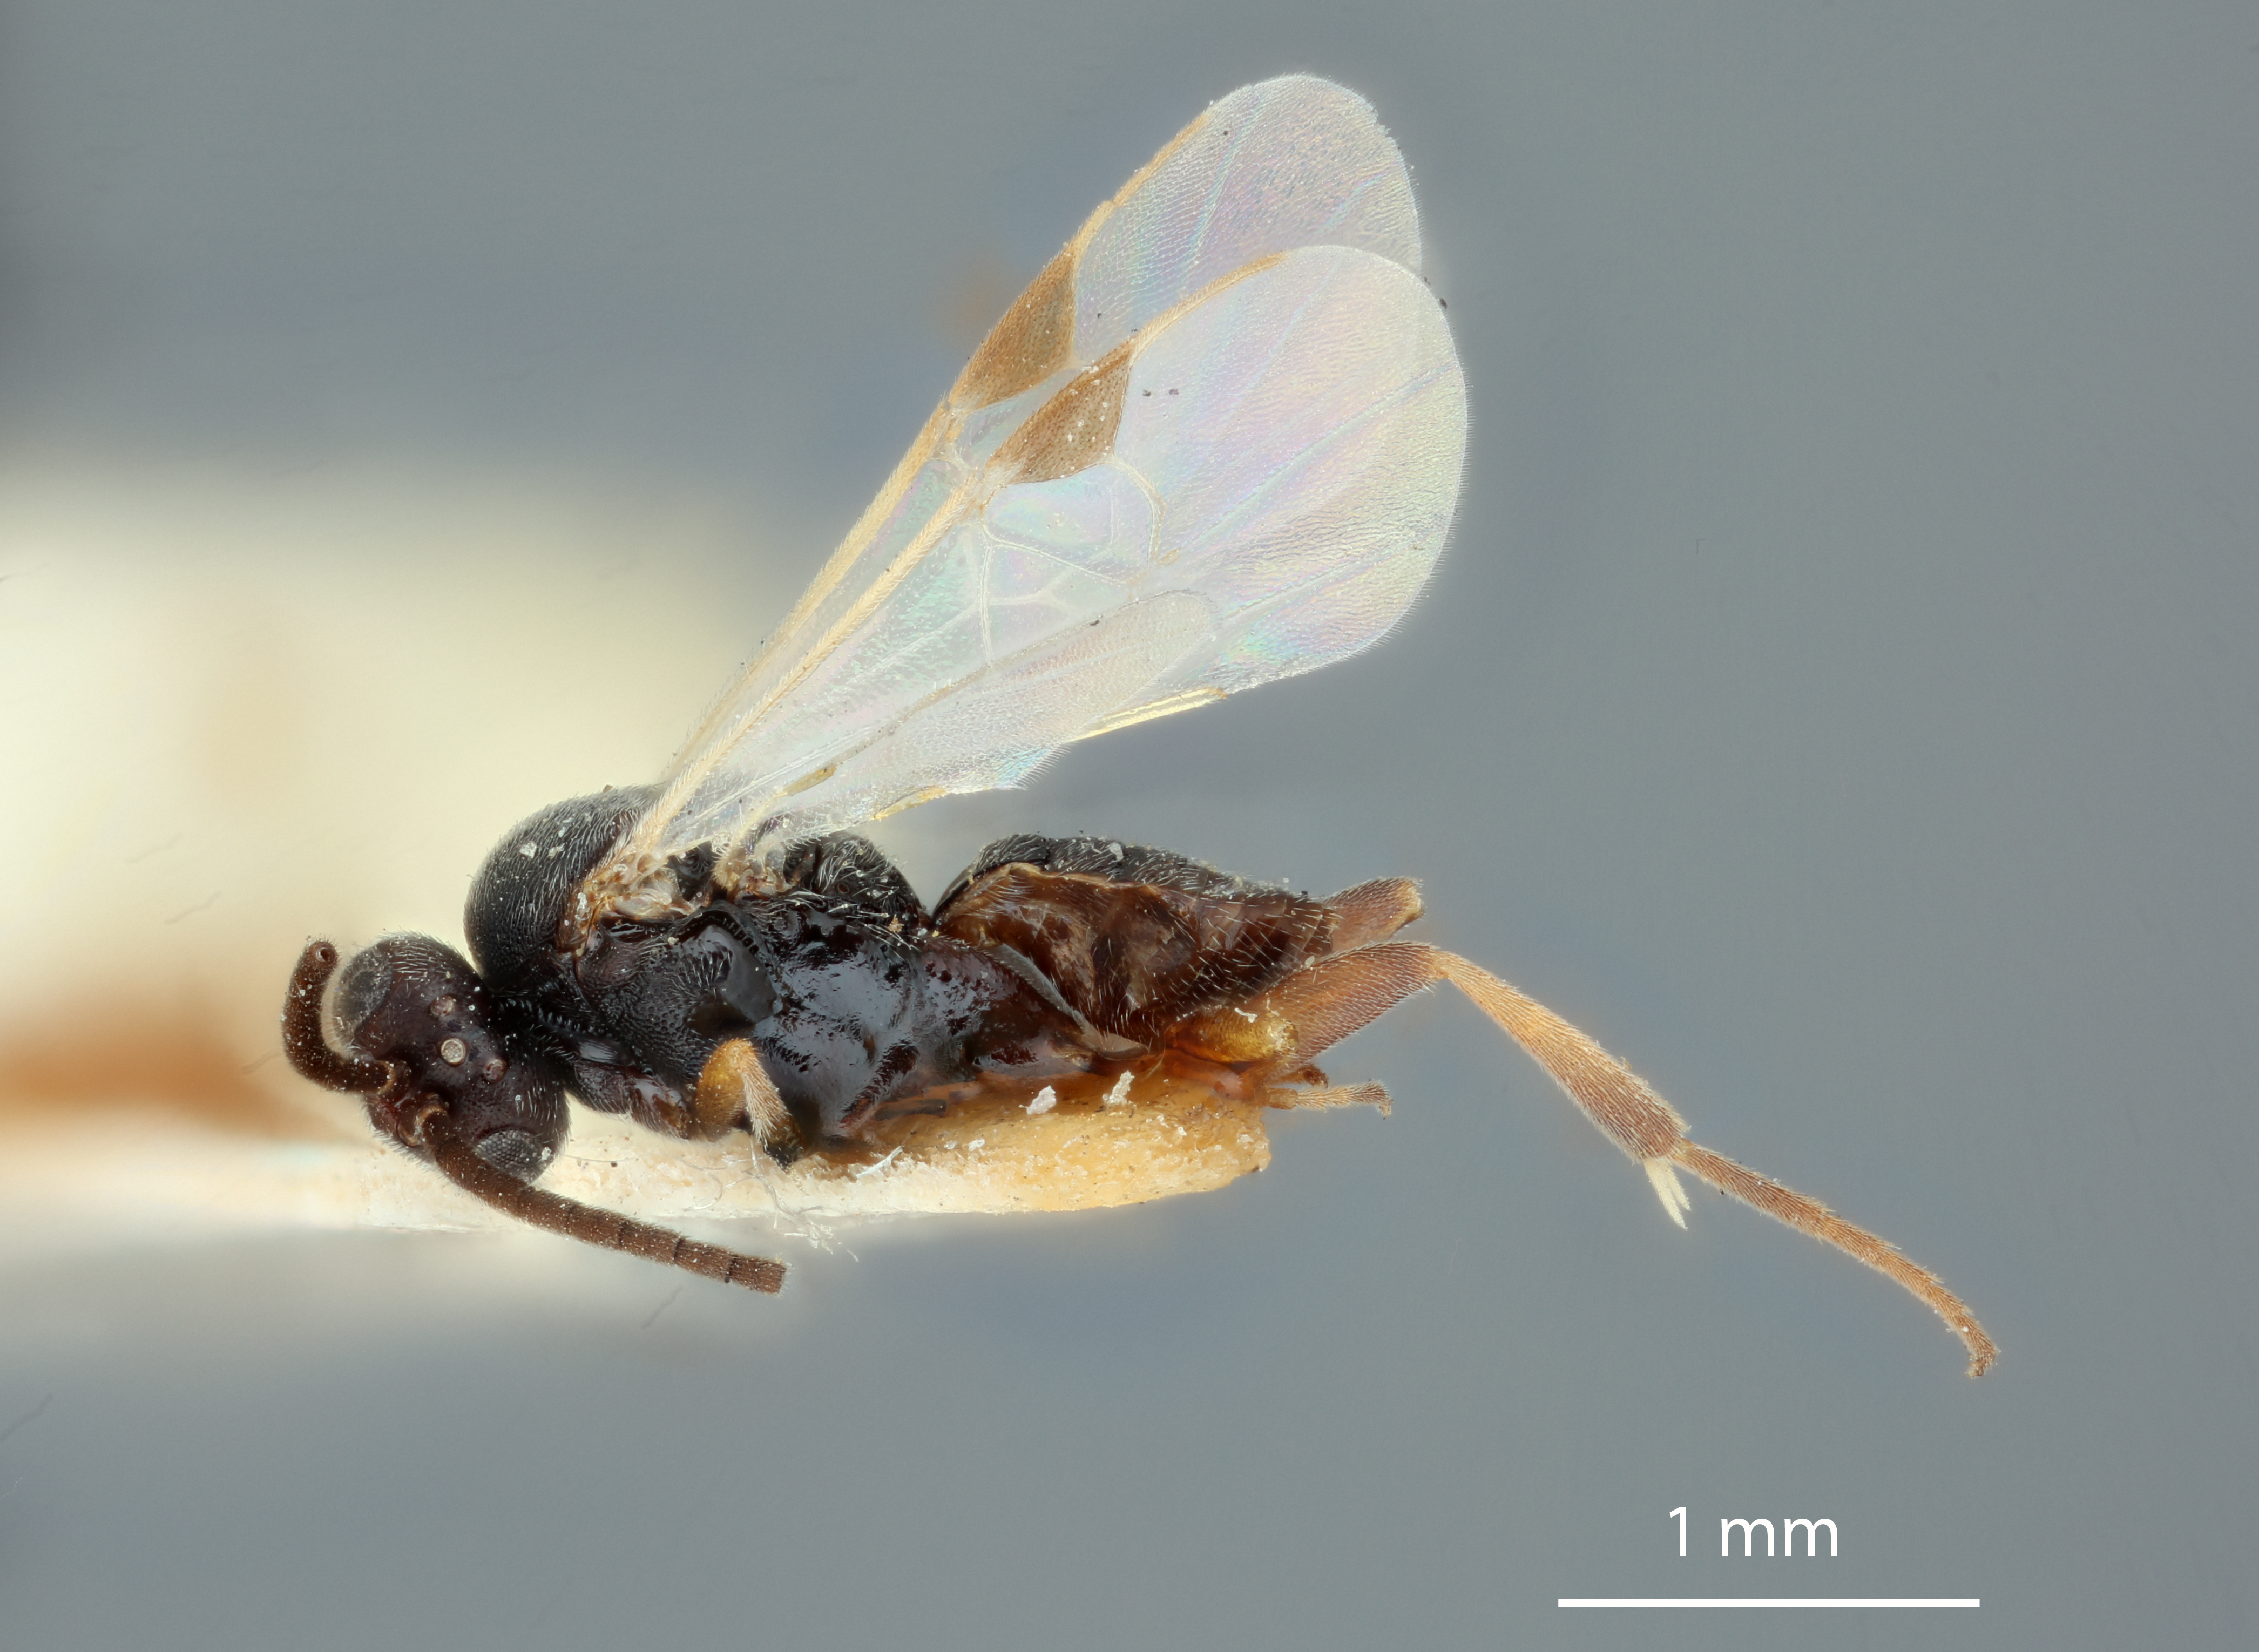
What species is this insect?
Apanteles nemoriae
